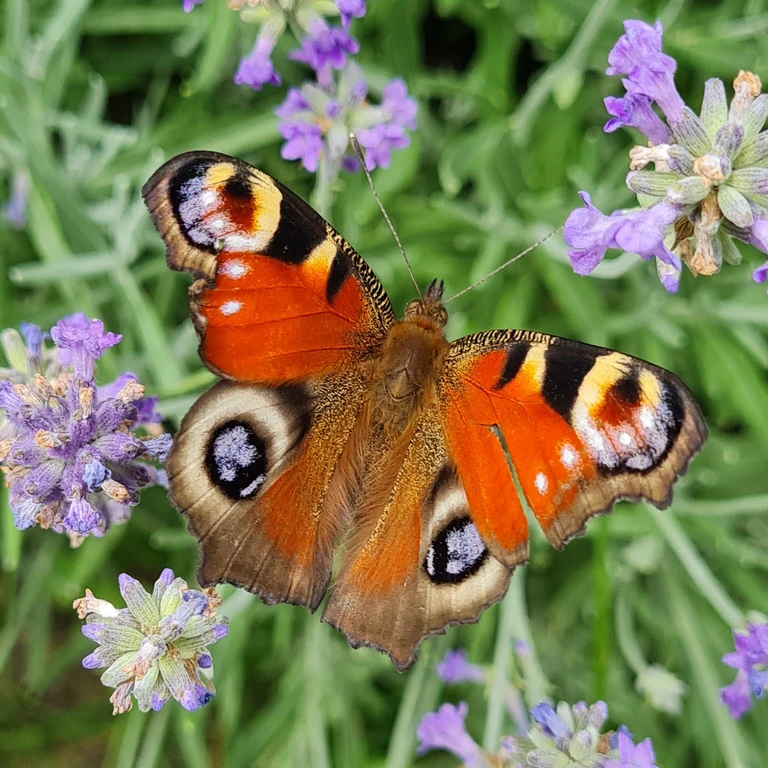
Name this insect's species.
Aglais io
